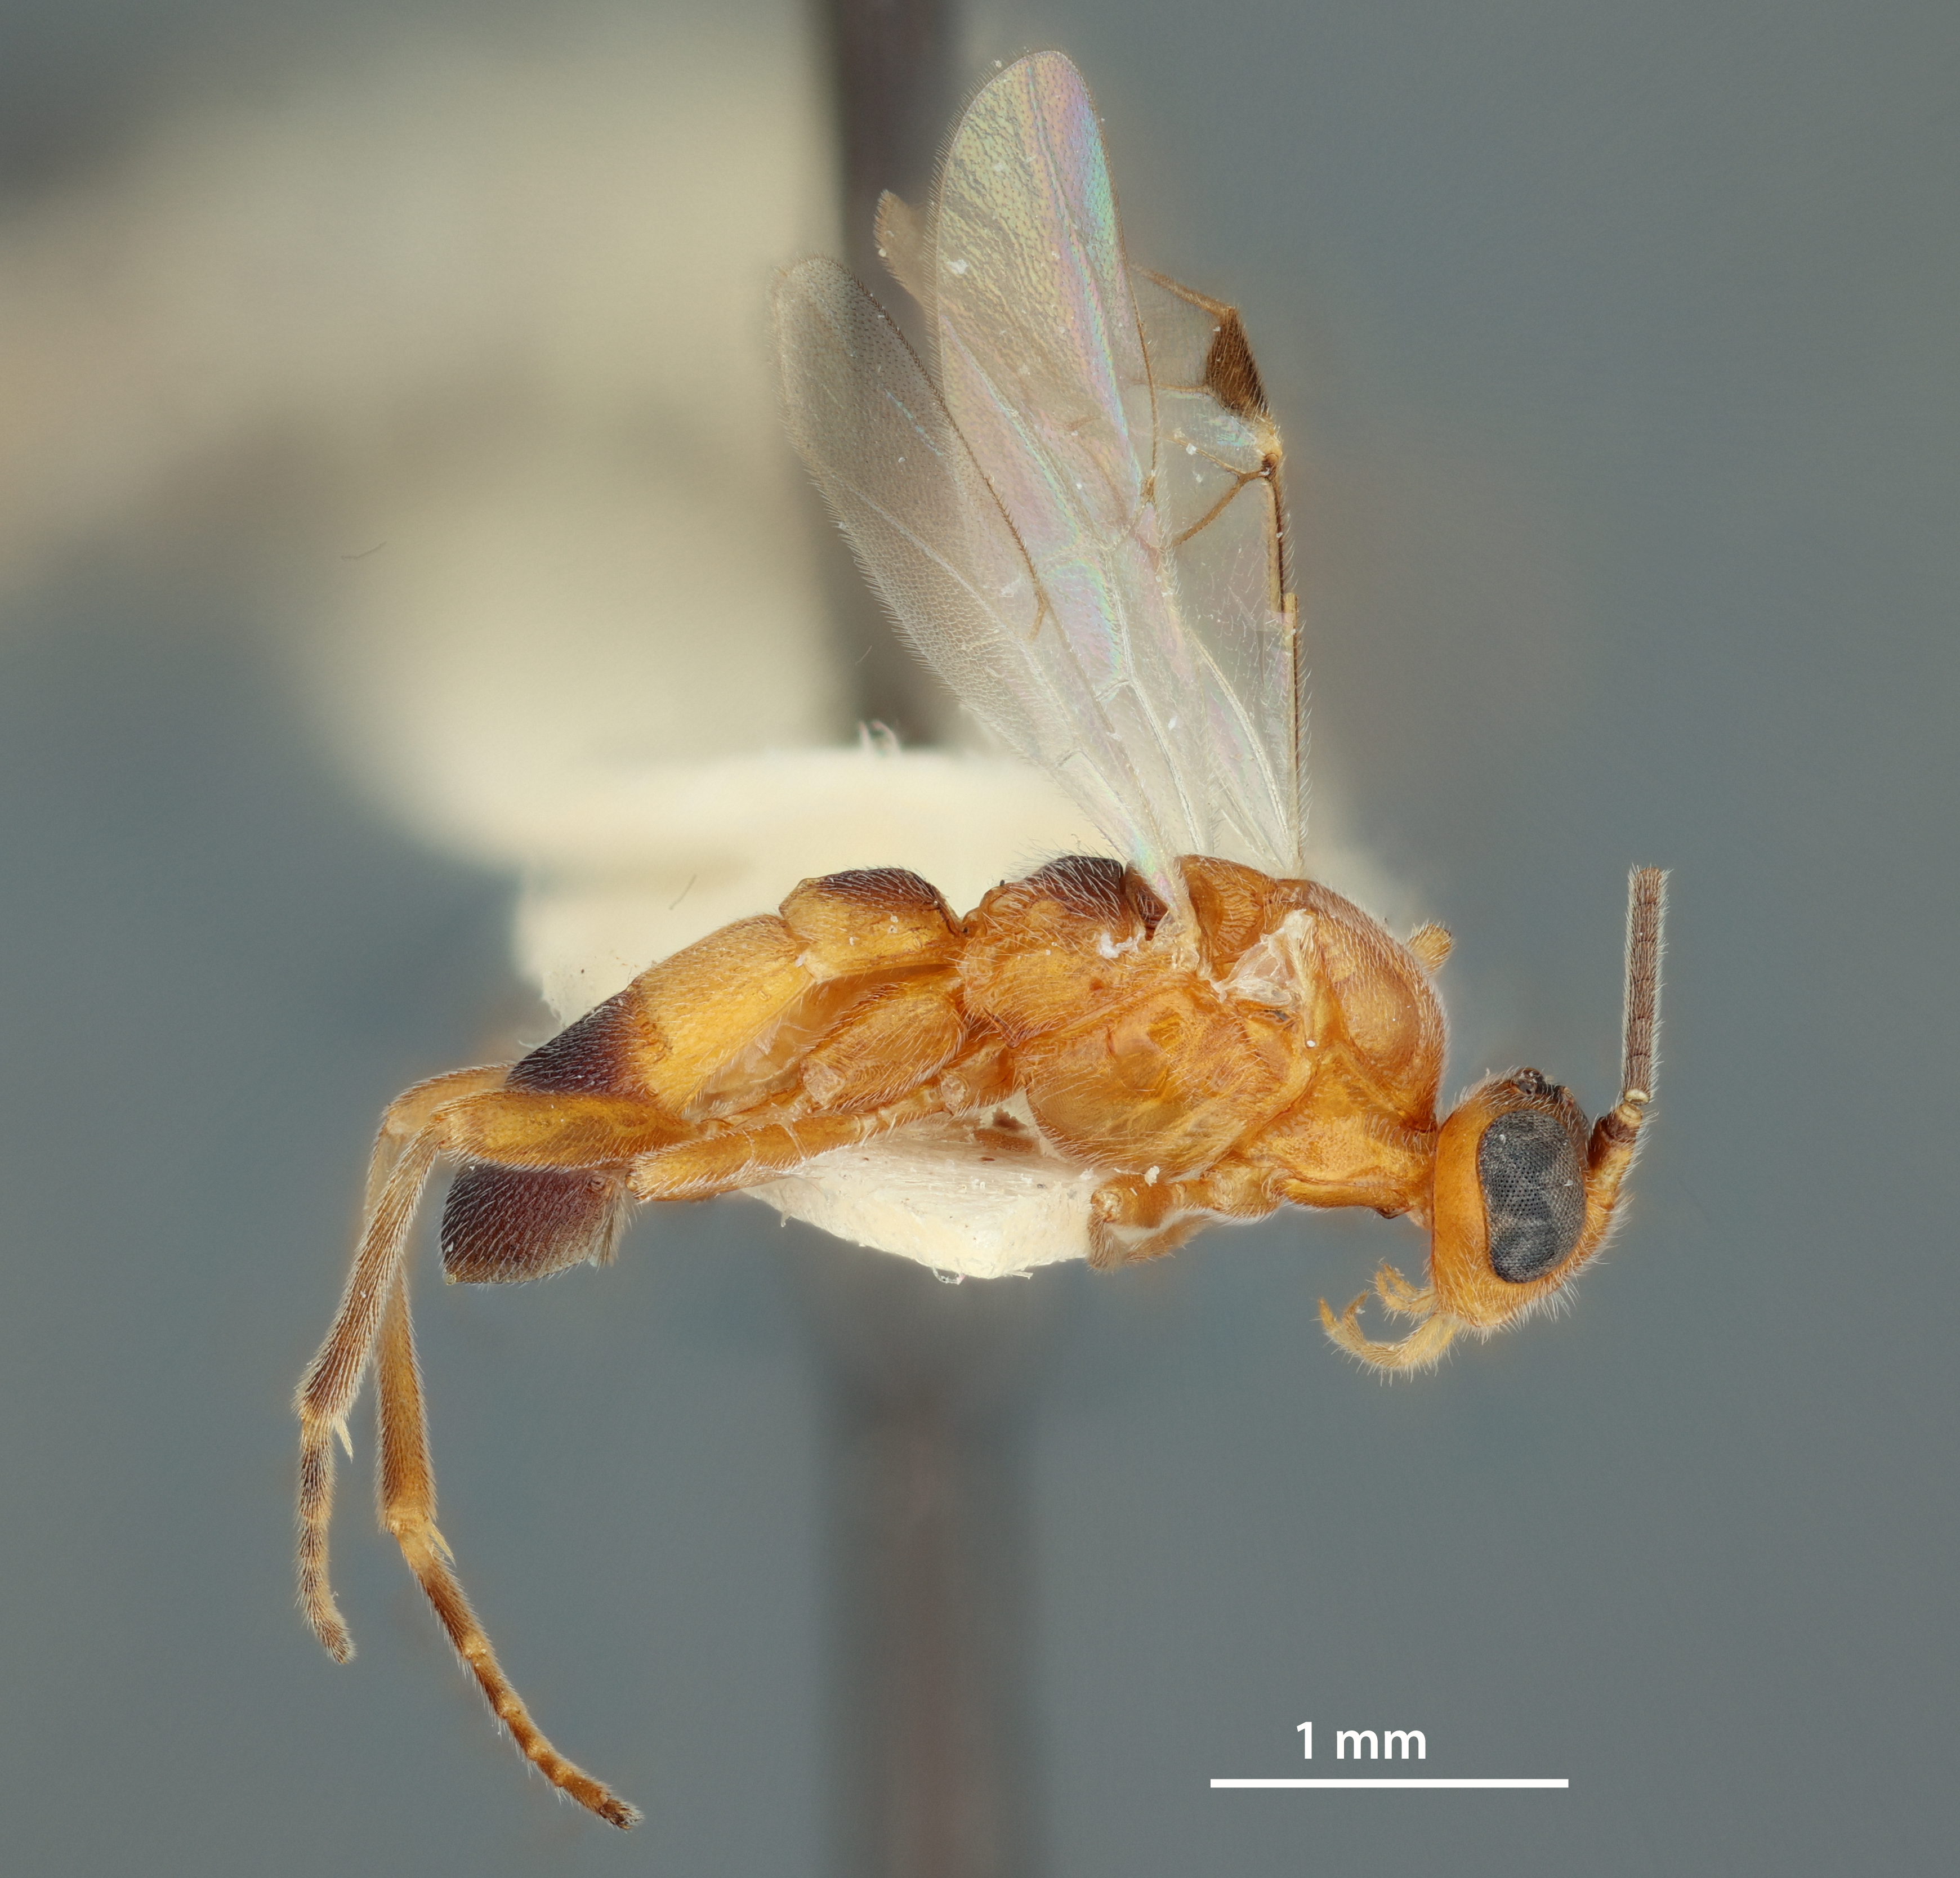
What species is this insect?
Aleiodes accohannocki
